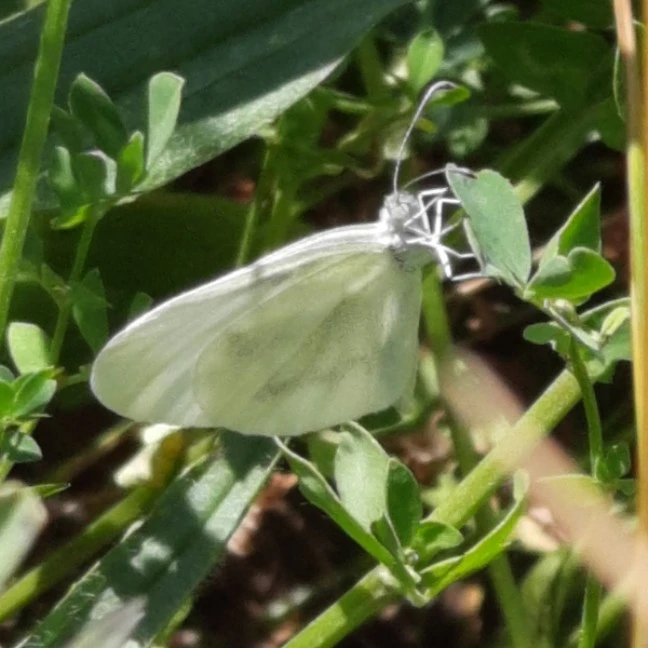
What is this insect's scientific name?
Leptidea sinapis/juvernica
